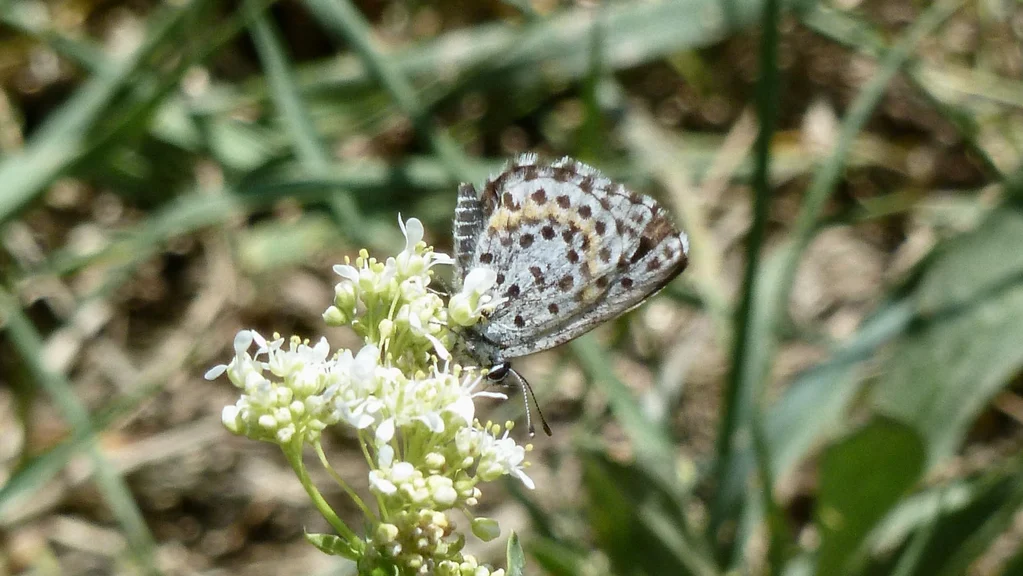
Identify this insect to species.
Scolitantides orion
